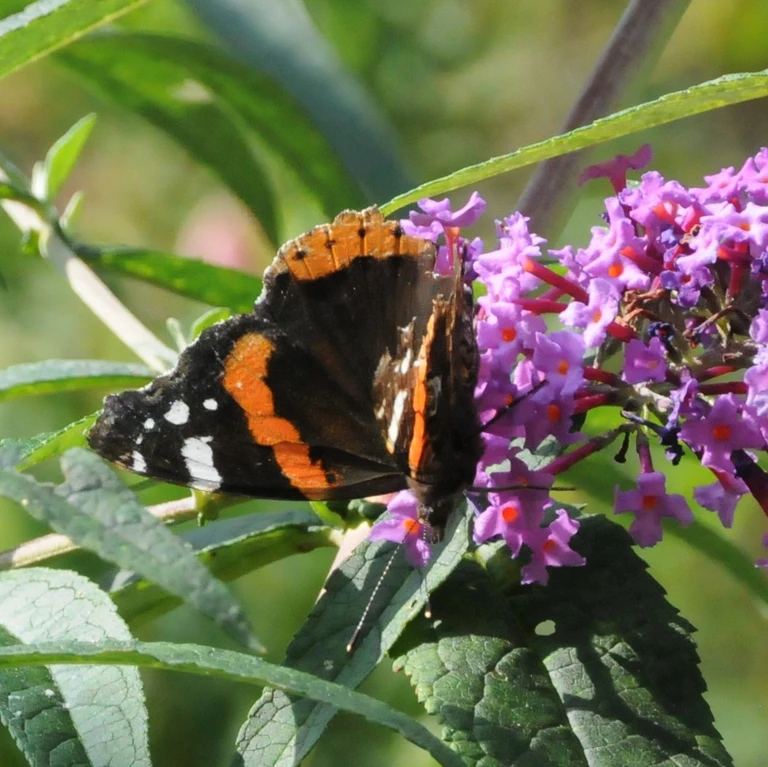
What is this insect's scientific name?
Vanessa atalanta
